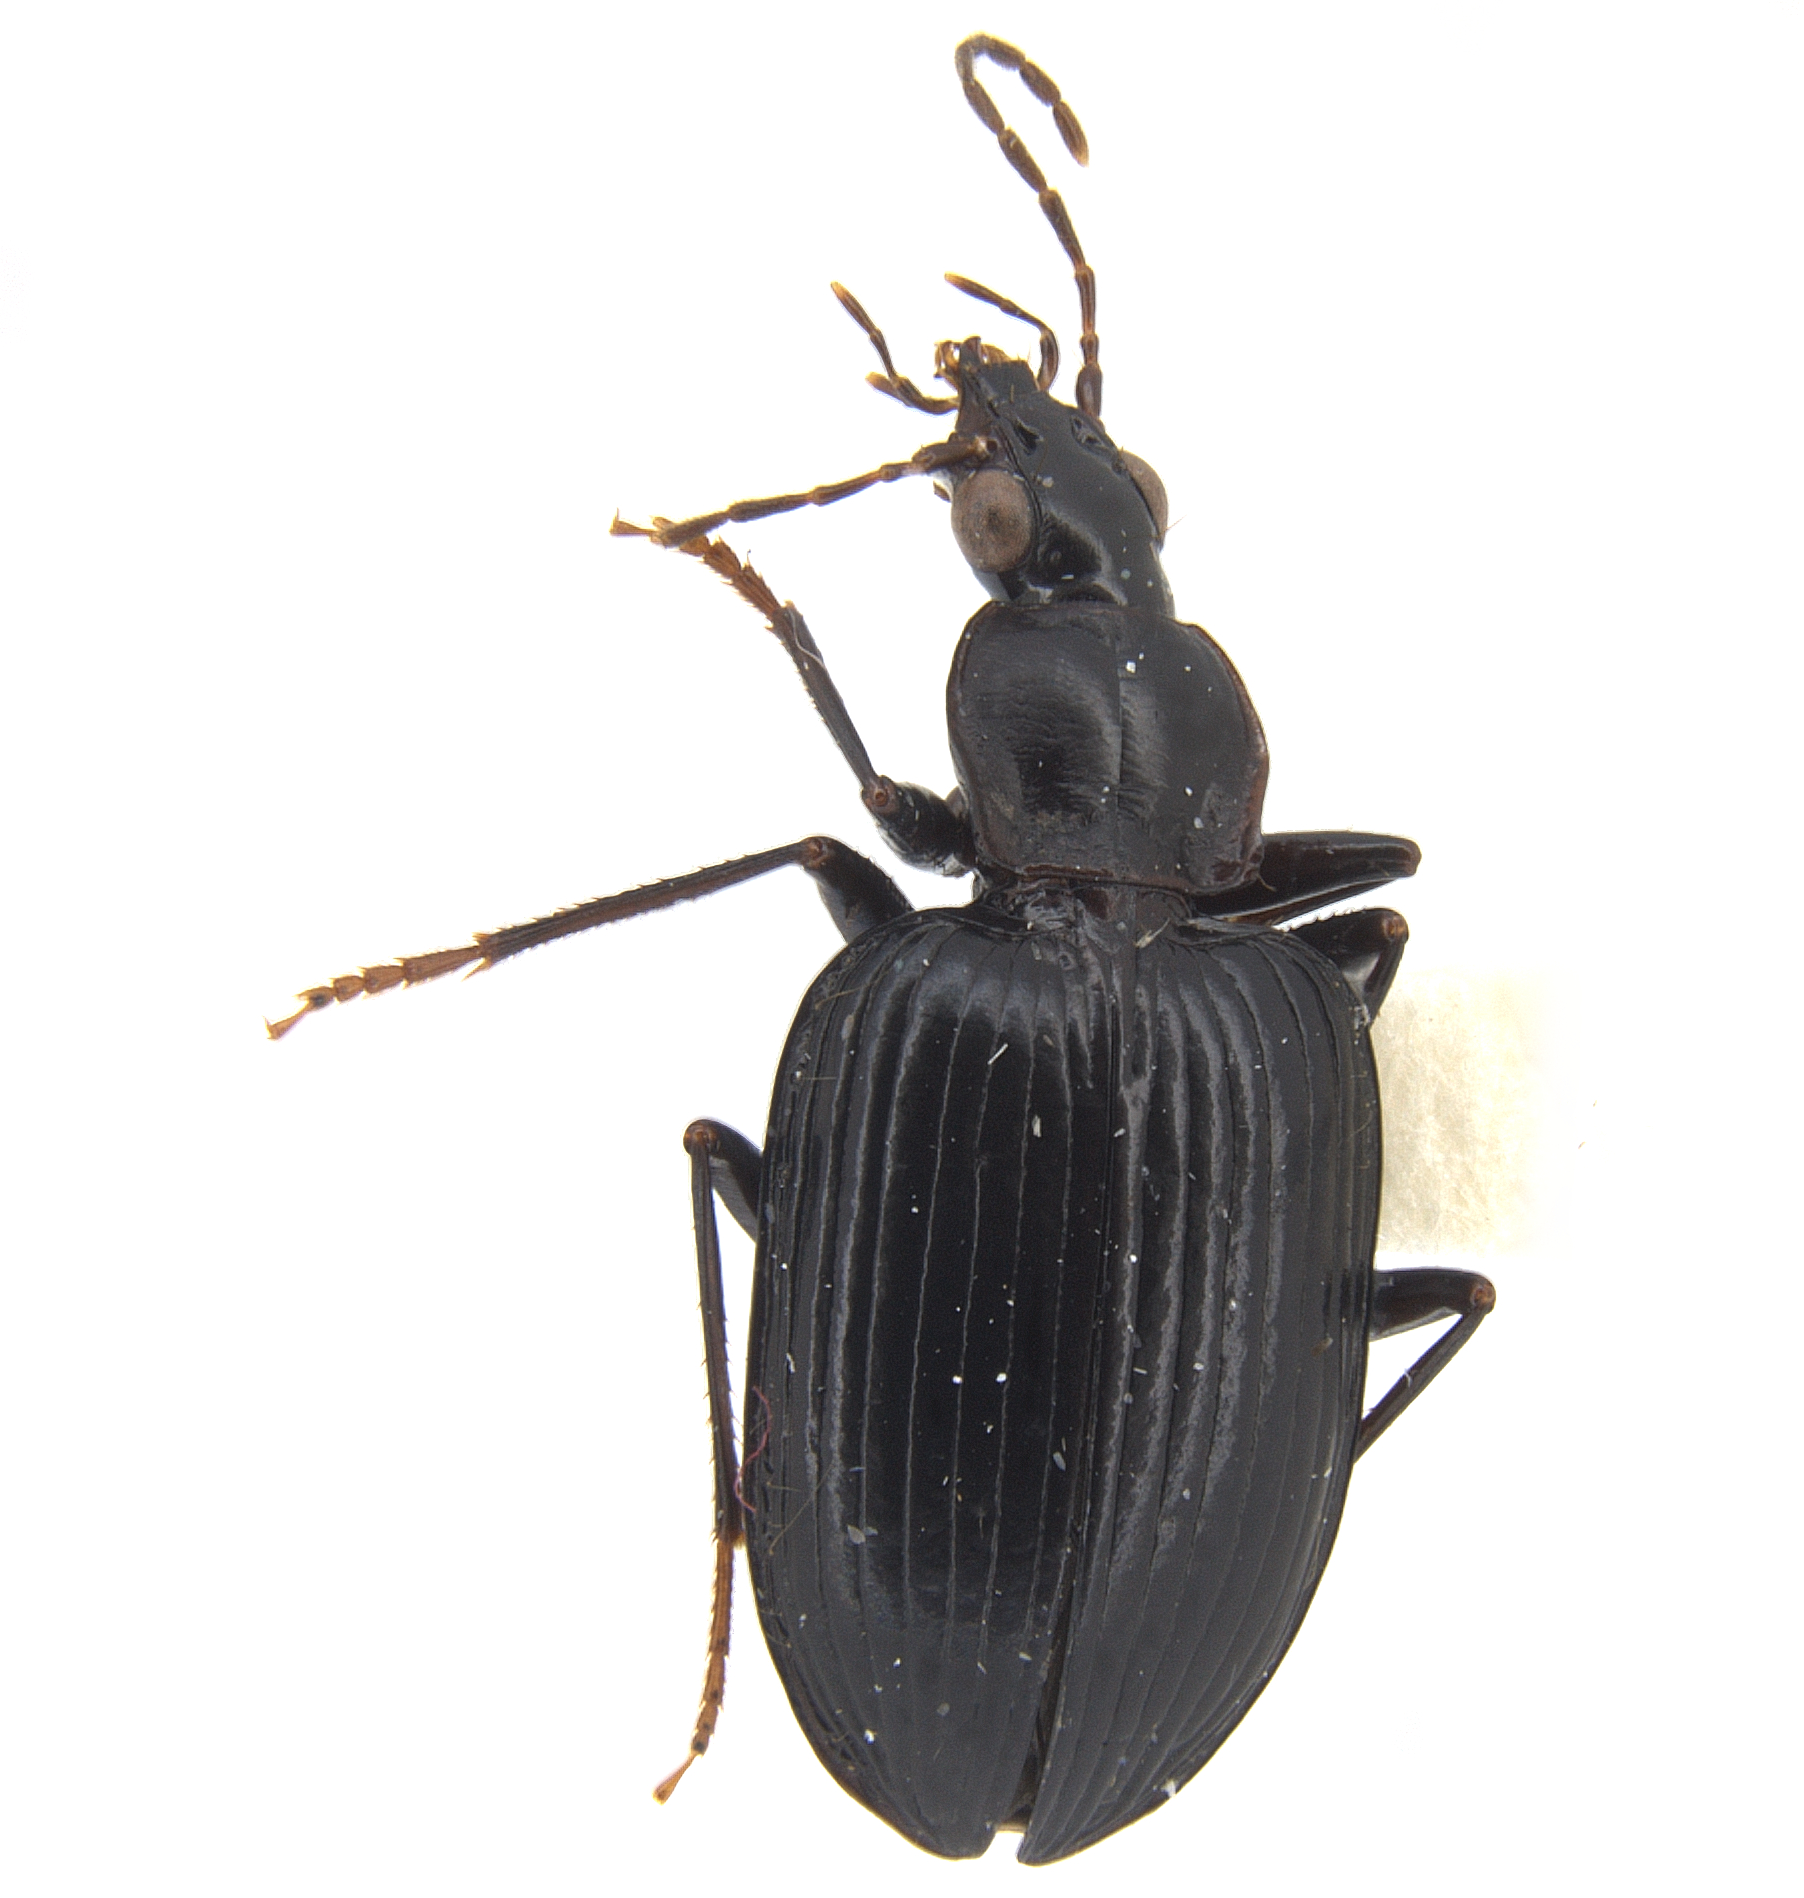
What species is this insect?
Glyptolenus ater
